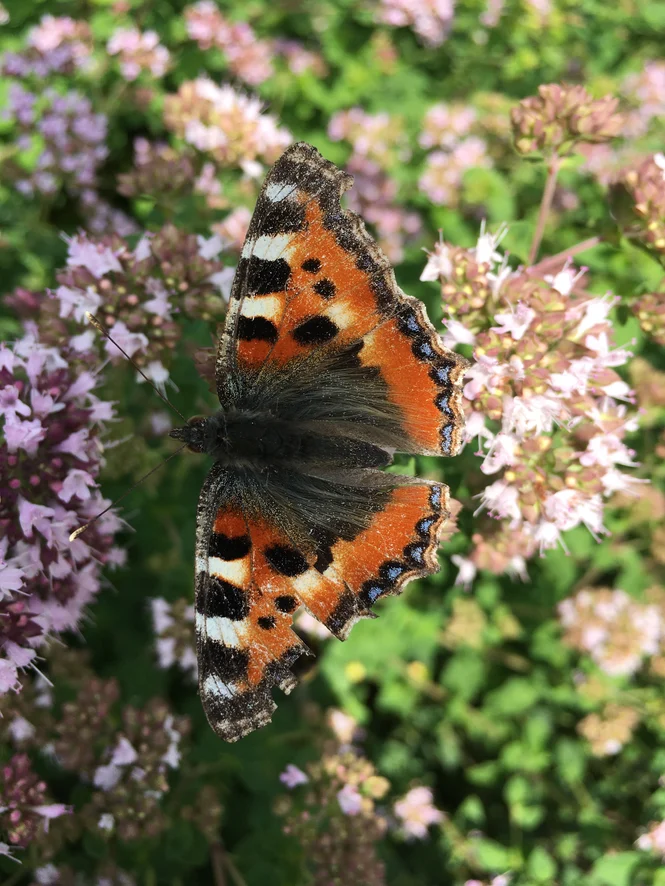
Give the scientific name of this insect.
Aglais urticae
